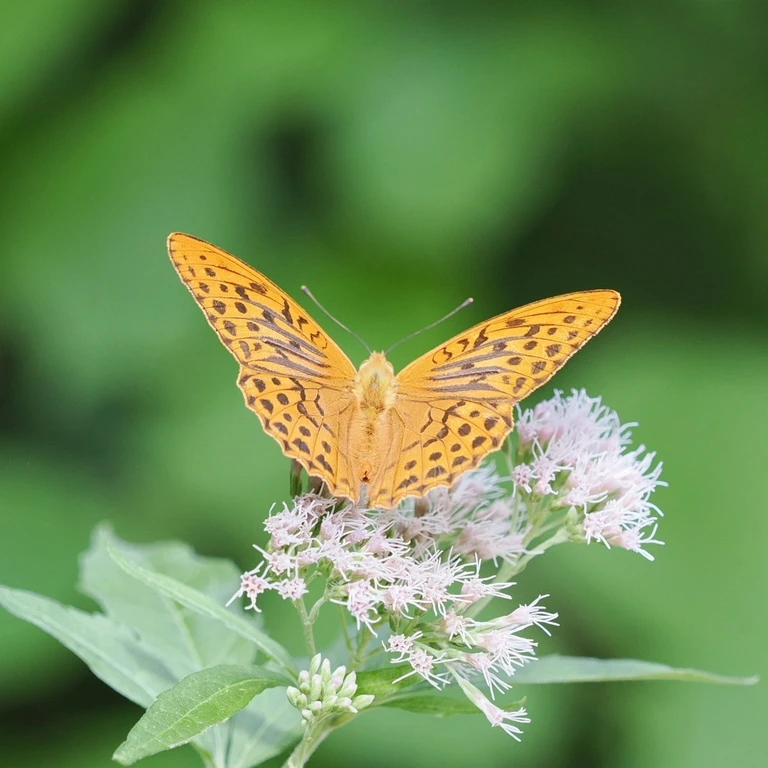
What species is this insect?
Argynnis paphia
